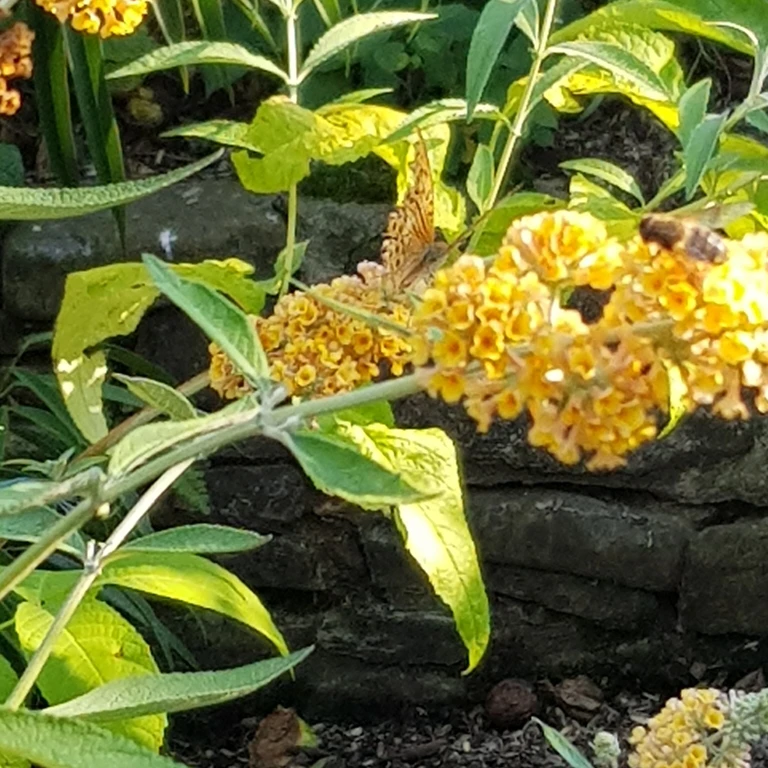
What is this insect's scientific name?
Argynnis paphia
